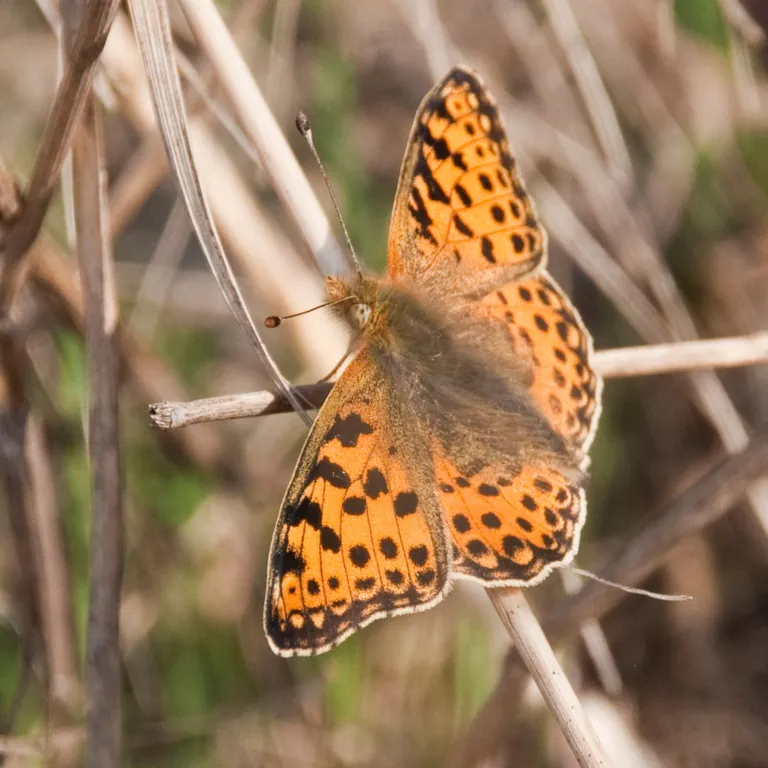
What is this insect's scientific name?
Issoria lathonia
